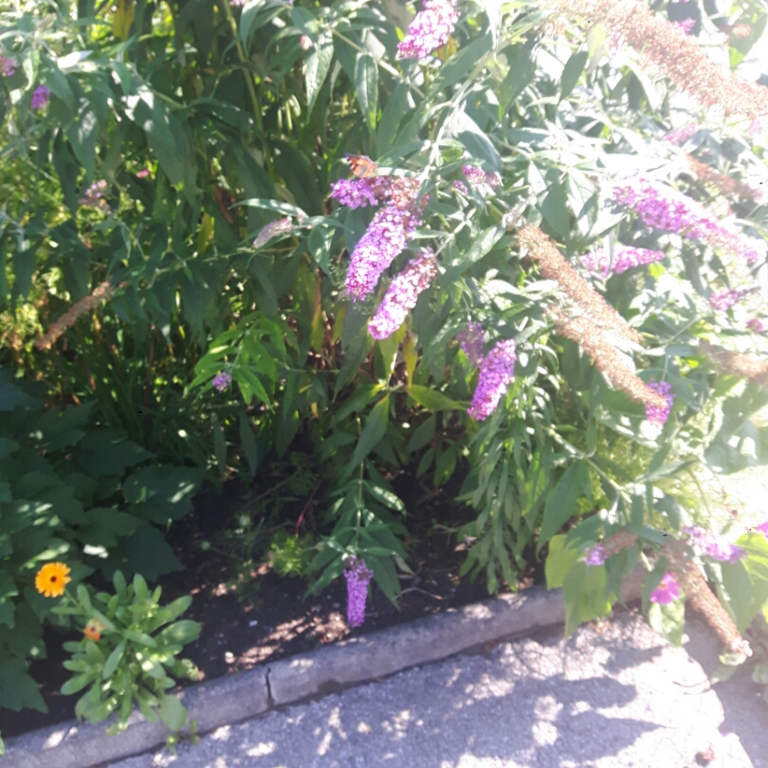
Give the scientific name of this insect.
Aglais urticae
